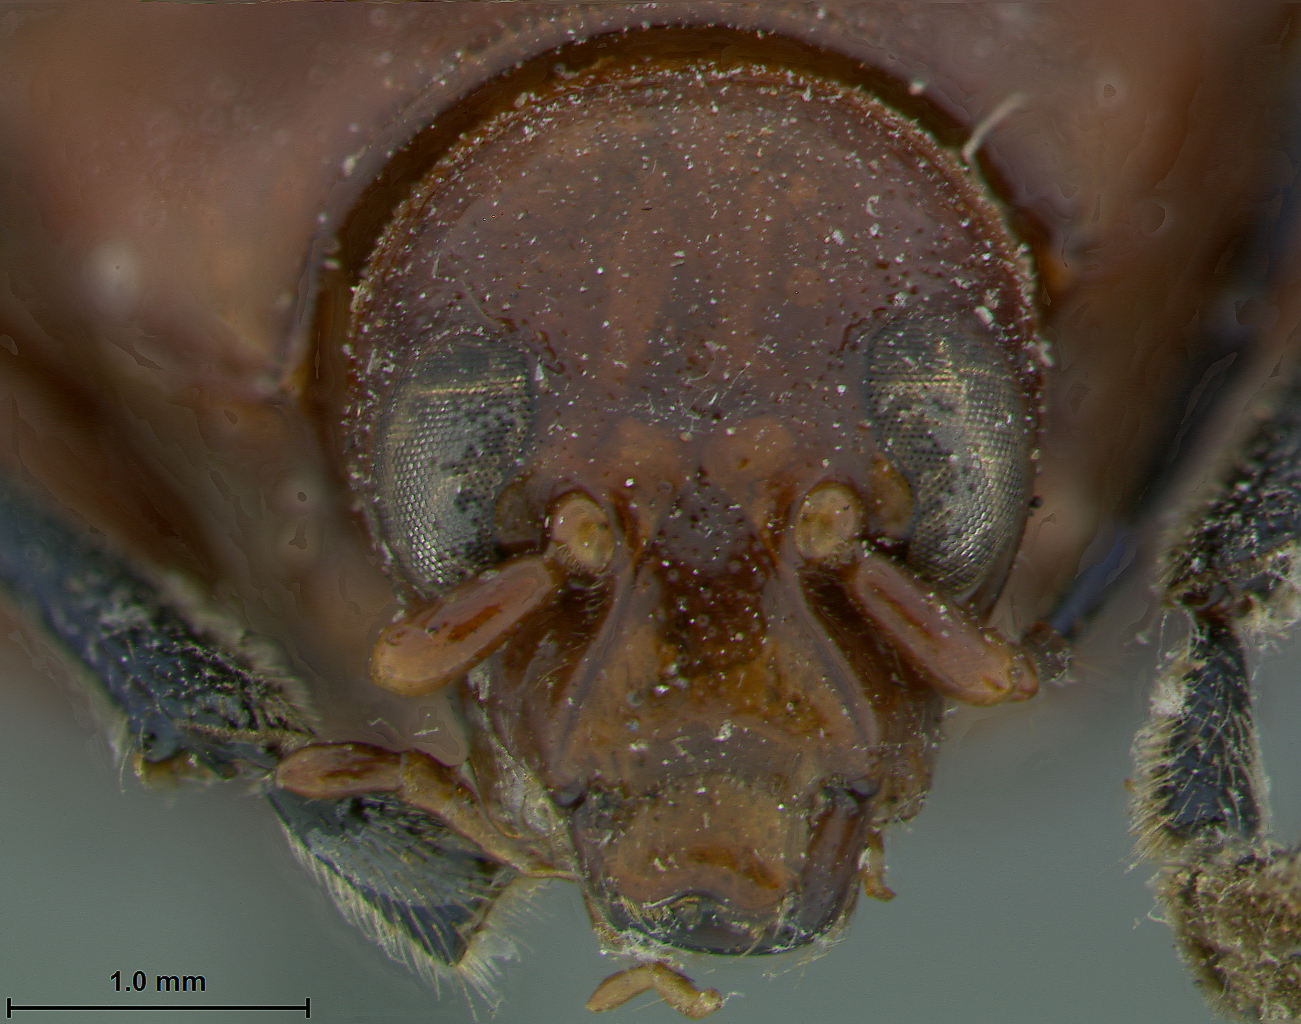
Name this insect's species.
Chalcophana gigas
